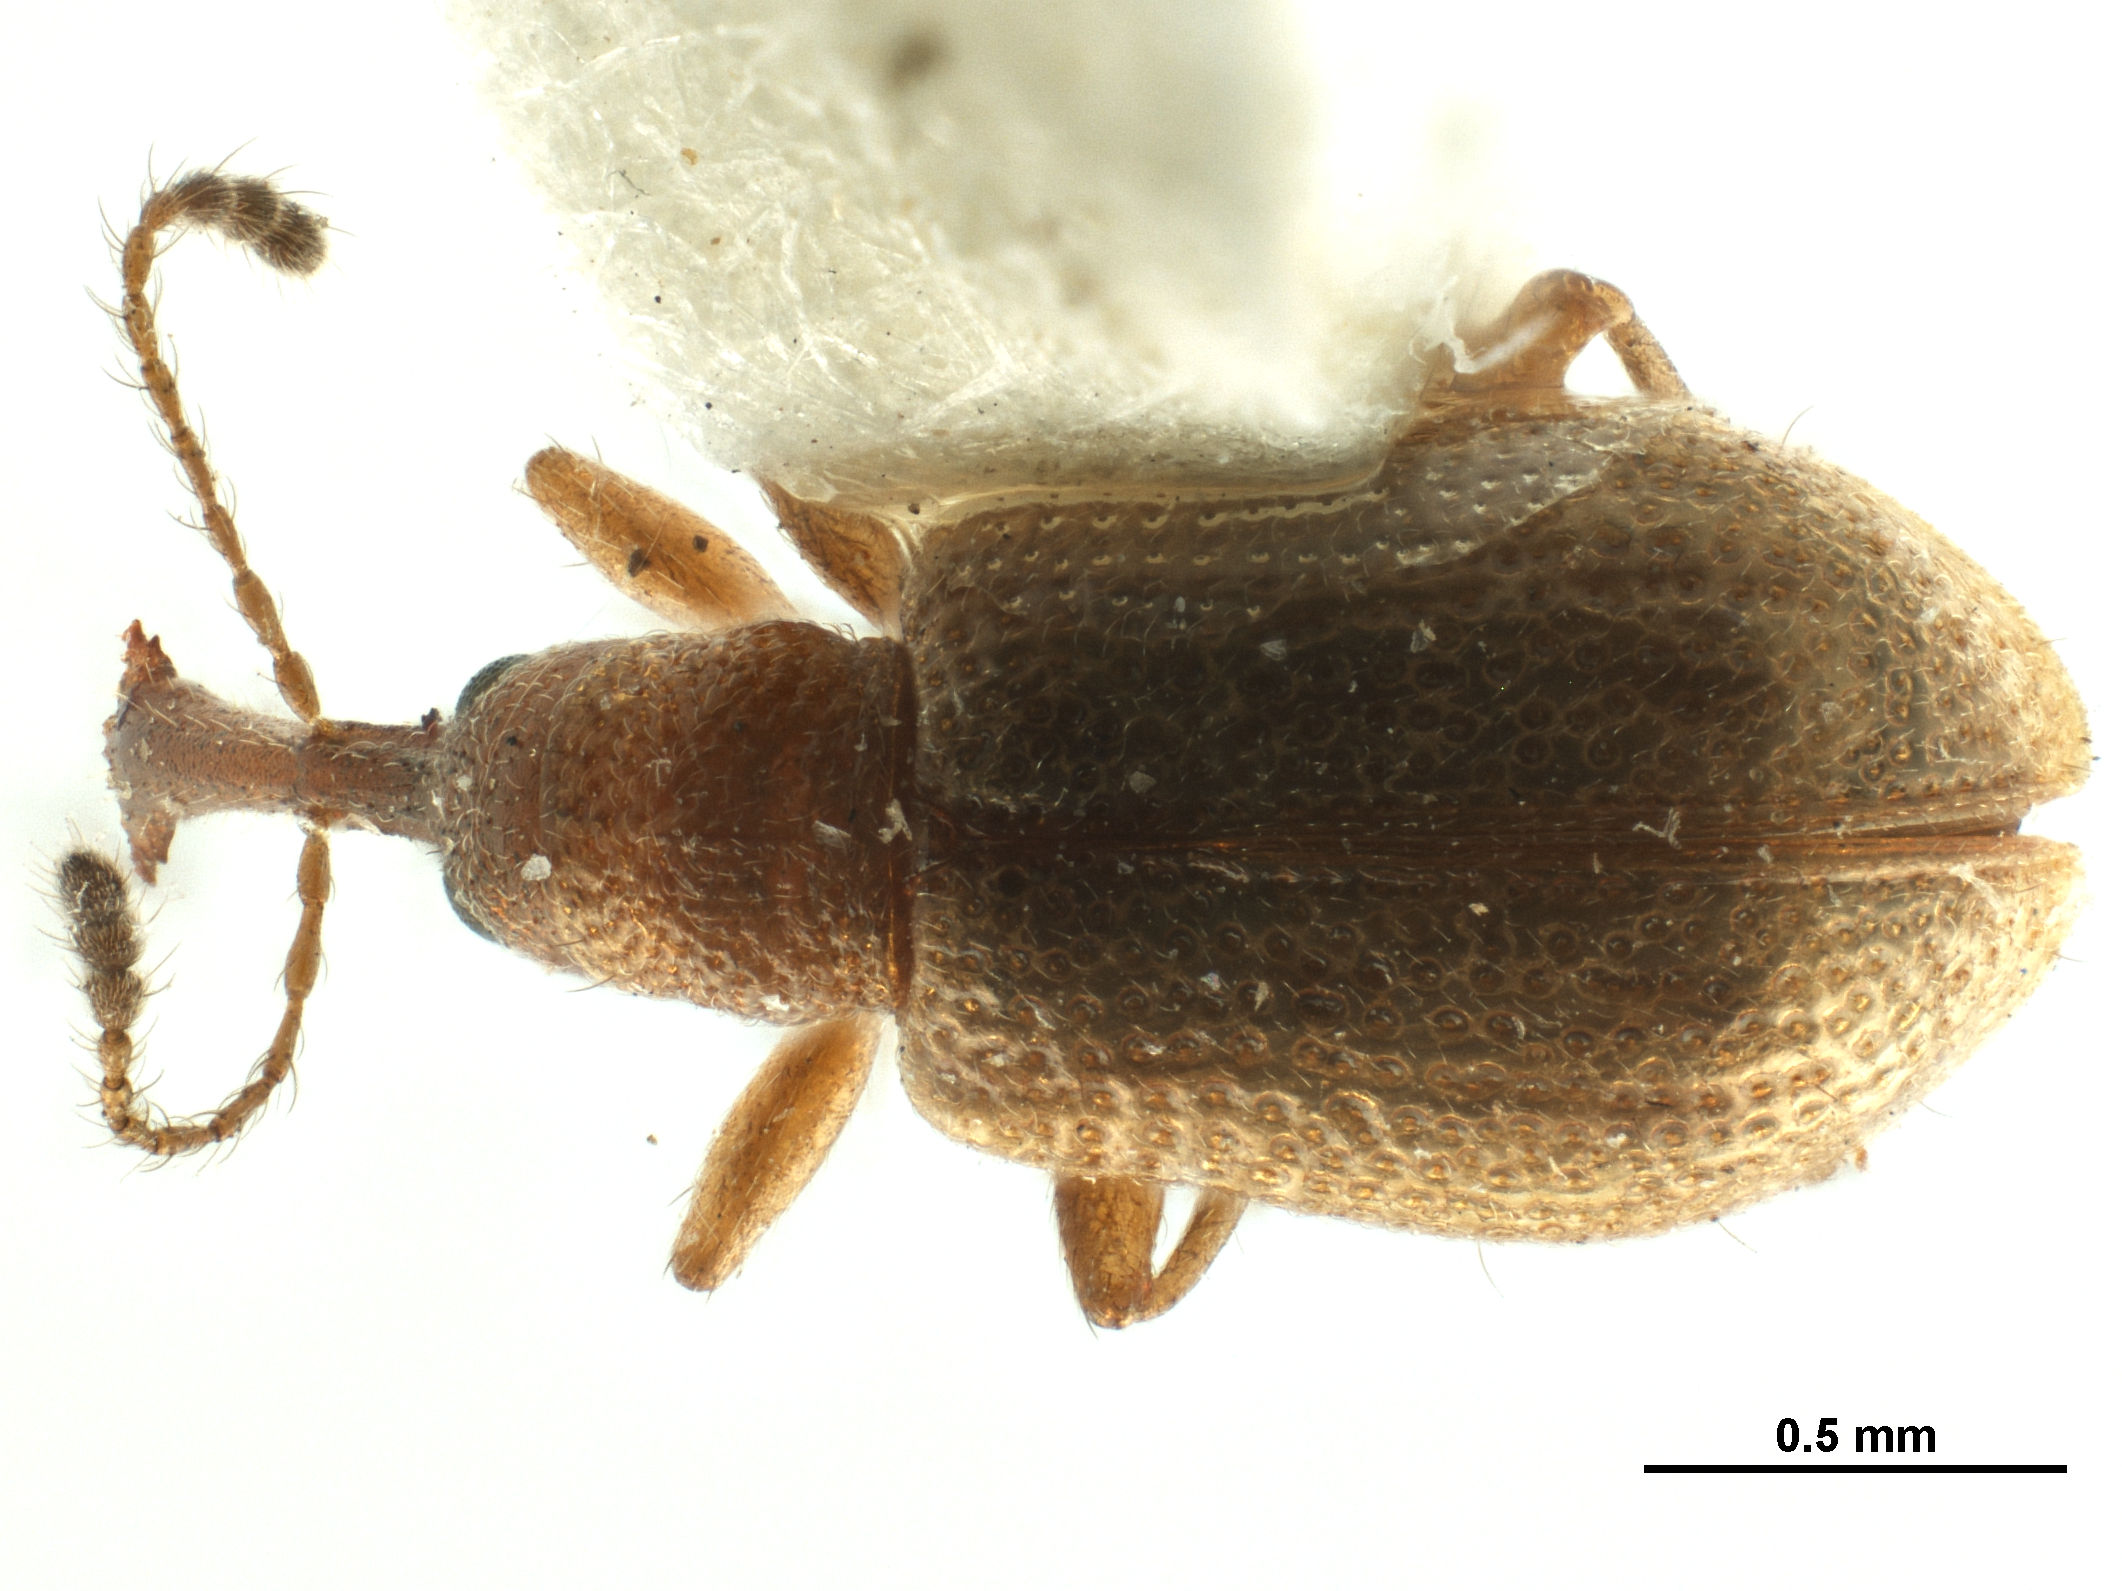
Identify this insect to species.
Minurus testaceus
